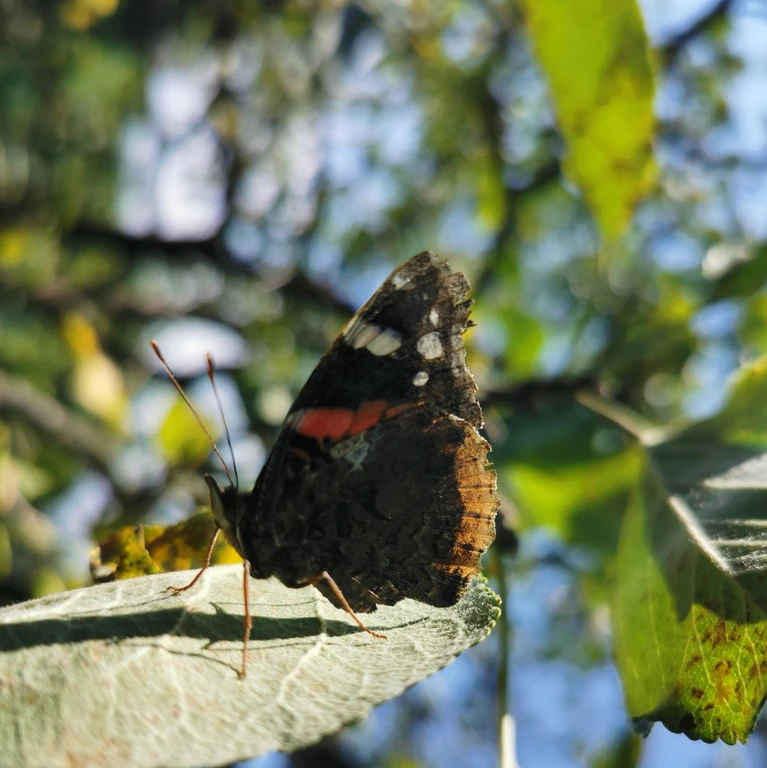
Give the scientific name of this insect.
Vanessa atalanta
